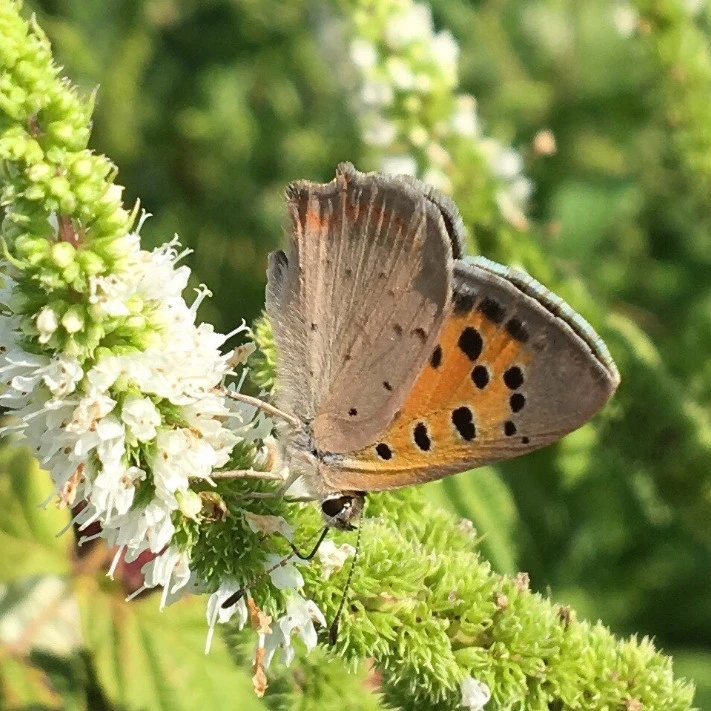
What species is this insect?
Lycaena phlaeas
